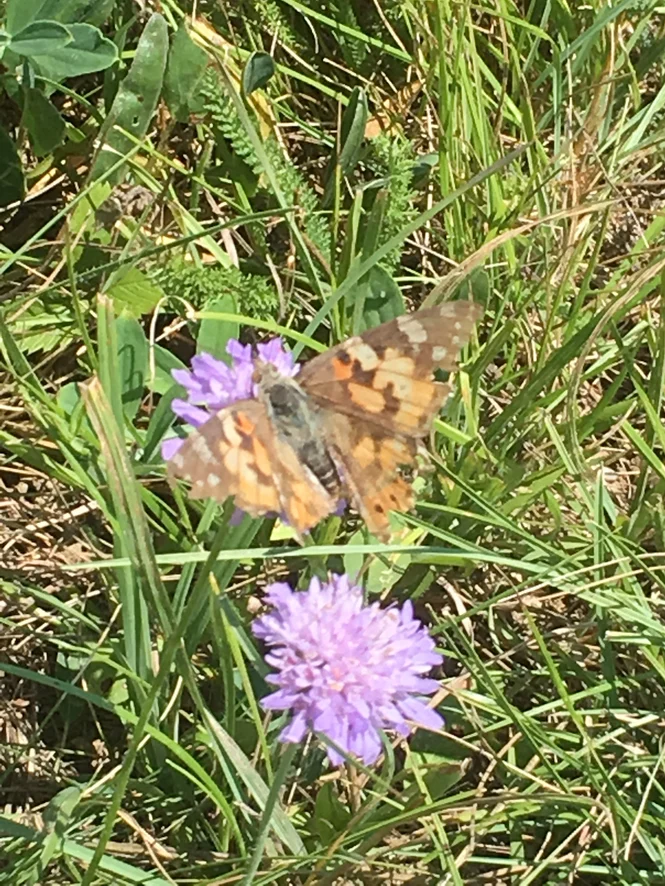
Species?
Vanessa cardui
